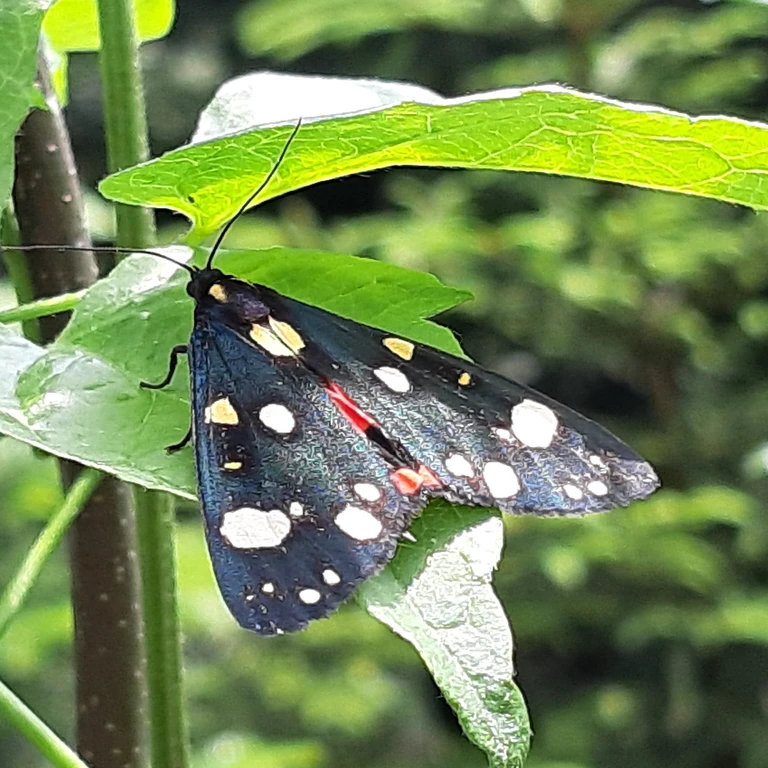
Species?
Callimorpha dominula
